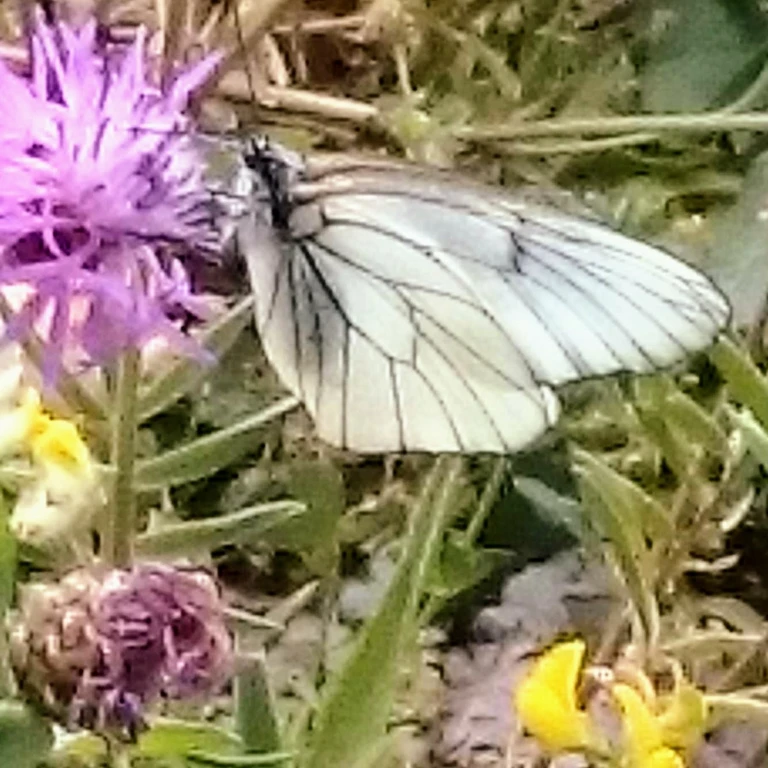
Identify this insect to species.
Aporia crataegi
